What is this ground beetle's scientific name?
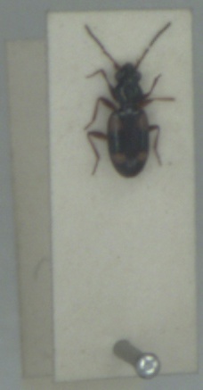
Bembidion quadrimaculatum
